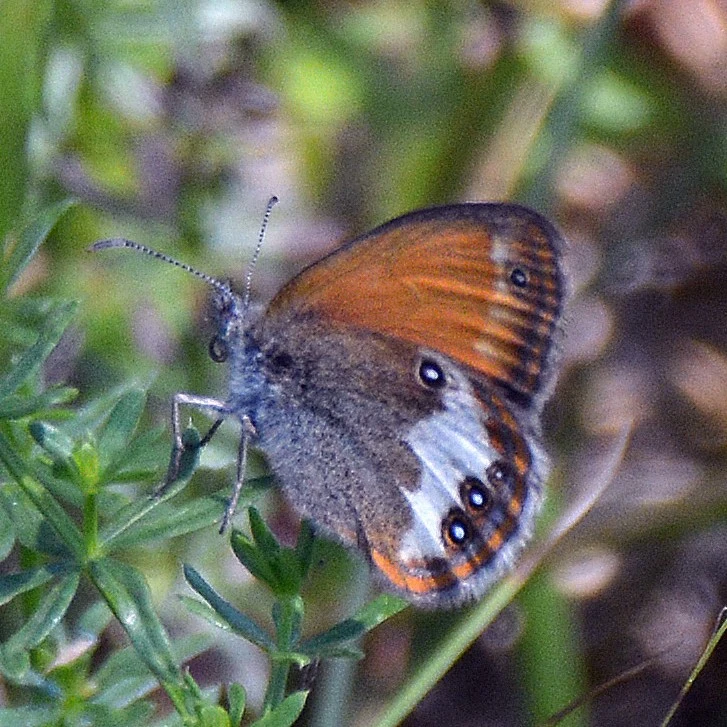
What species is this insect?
Coenonympha arcania
